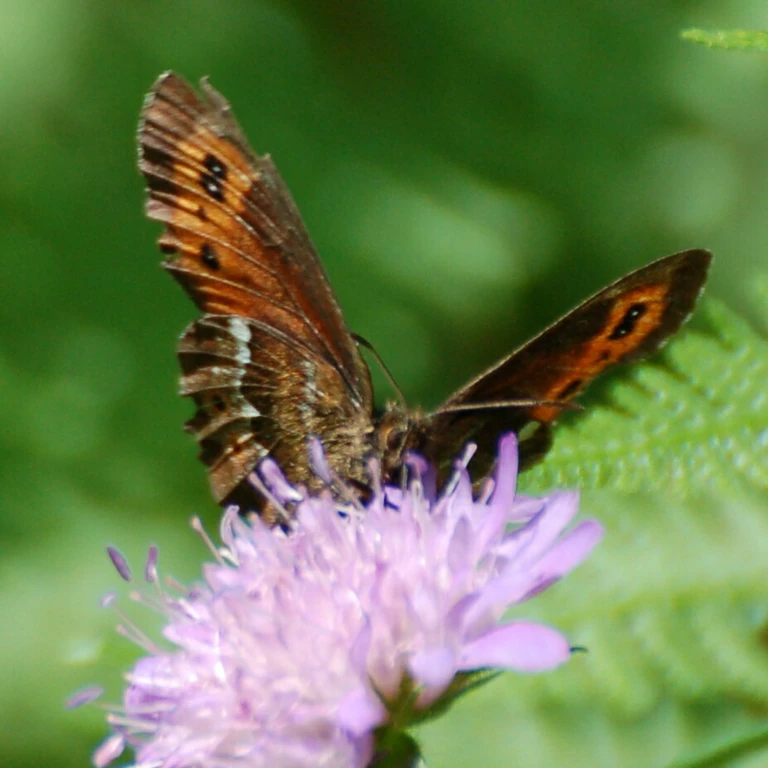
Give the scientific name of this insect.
Erebia euryale
